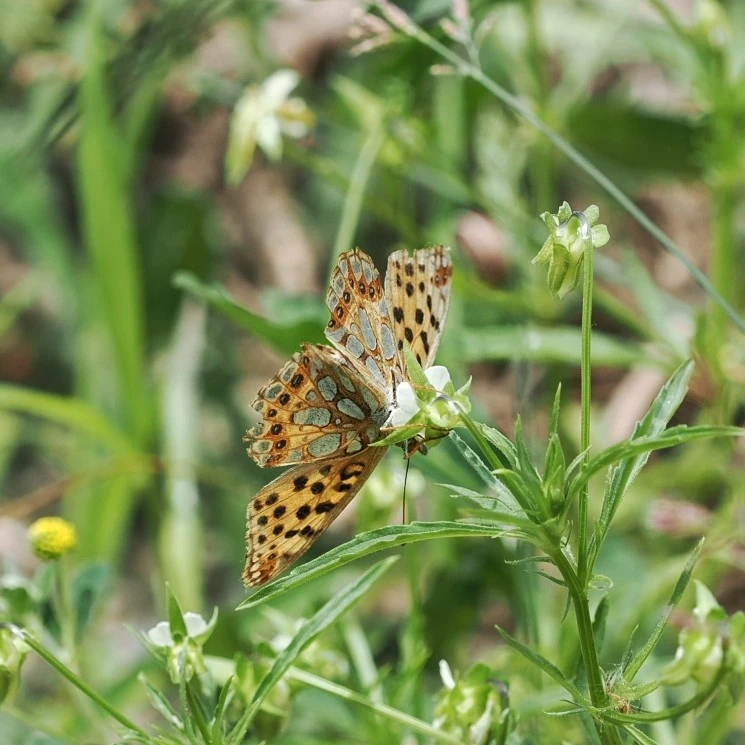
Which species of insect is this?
Issoria lathonia
